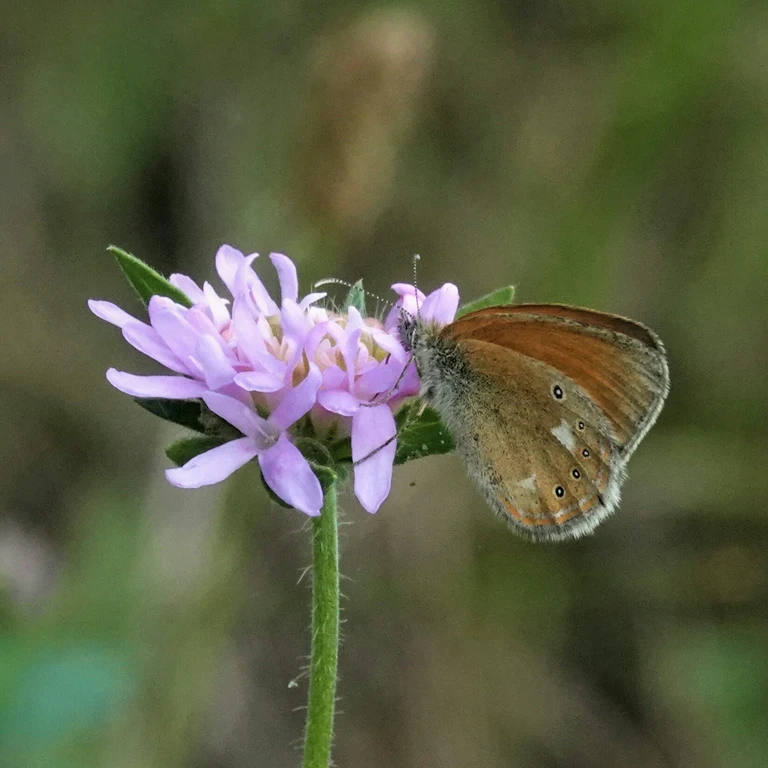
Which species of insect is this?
Coenonympha glycerion (also Coenonympha iphis)
